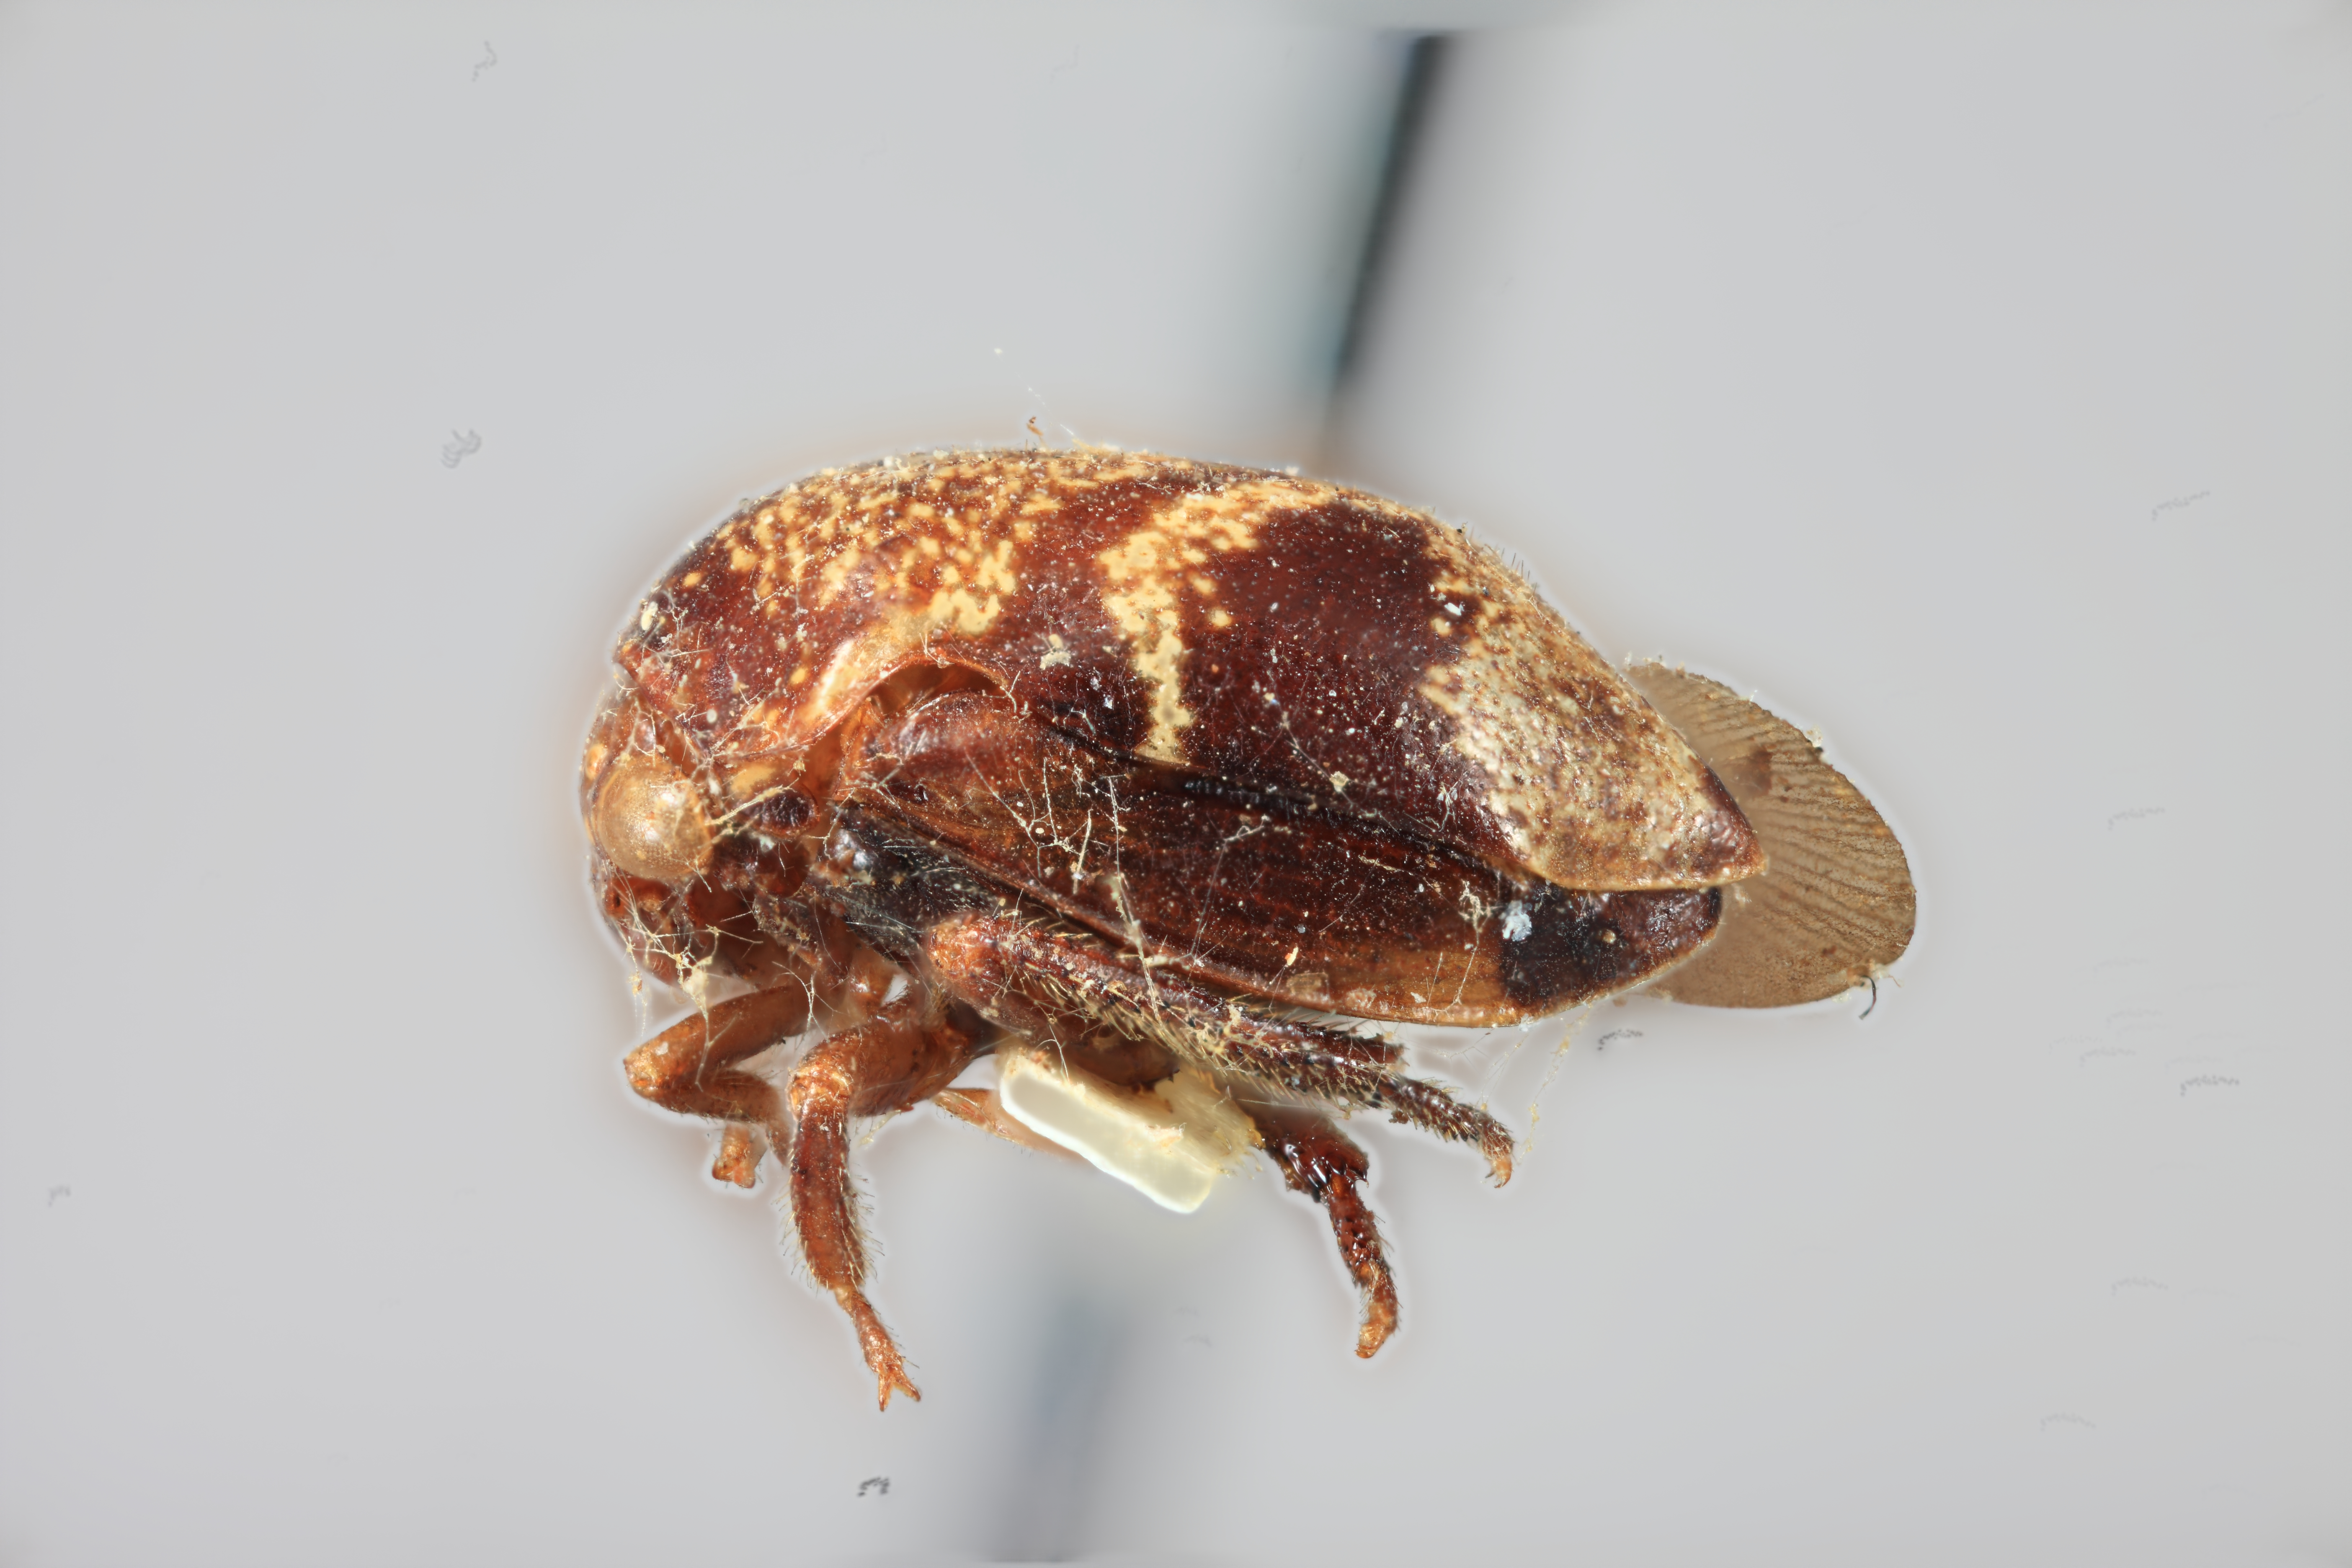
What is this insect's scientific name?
Tragopa irrorata
